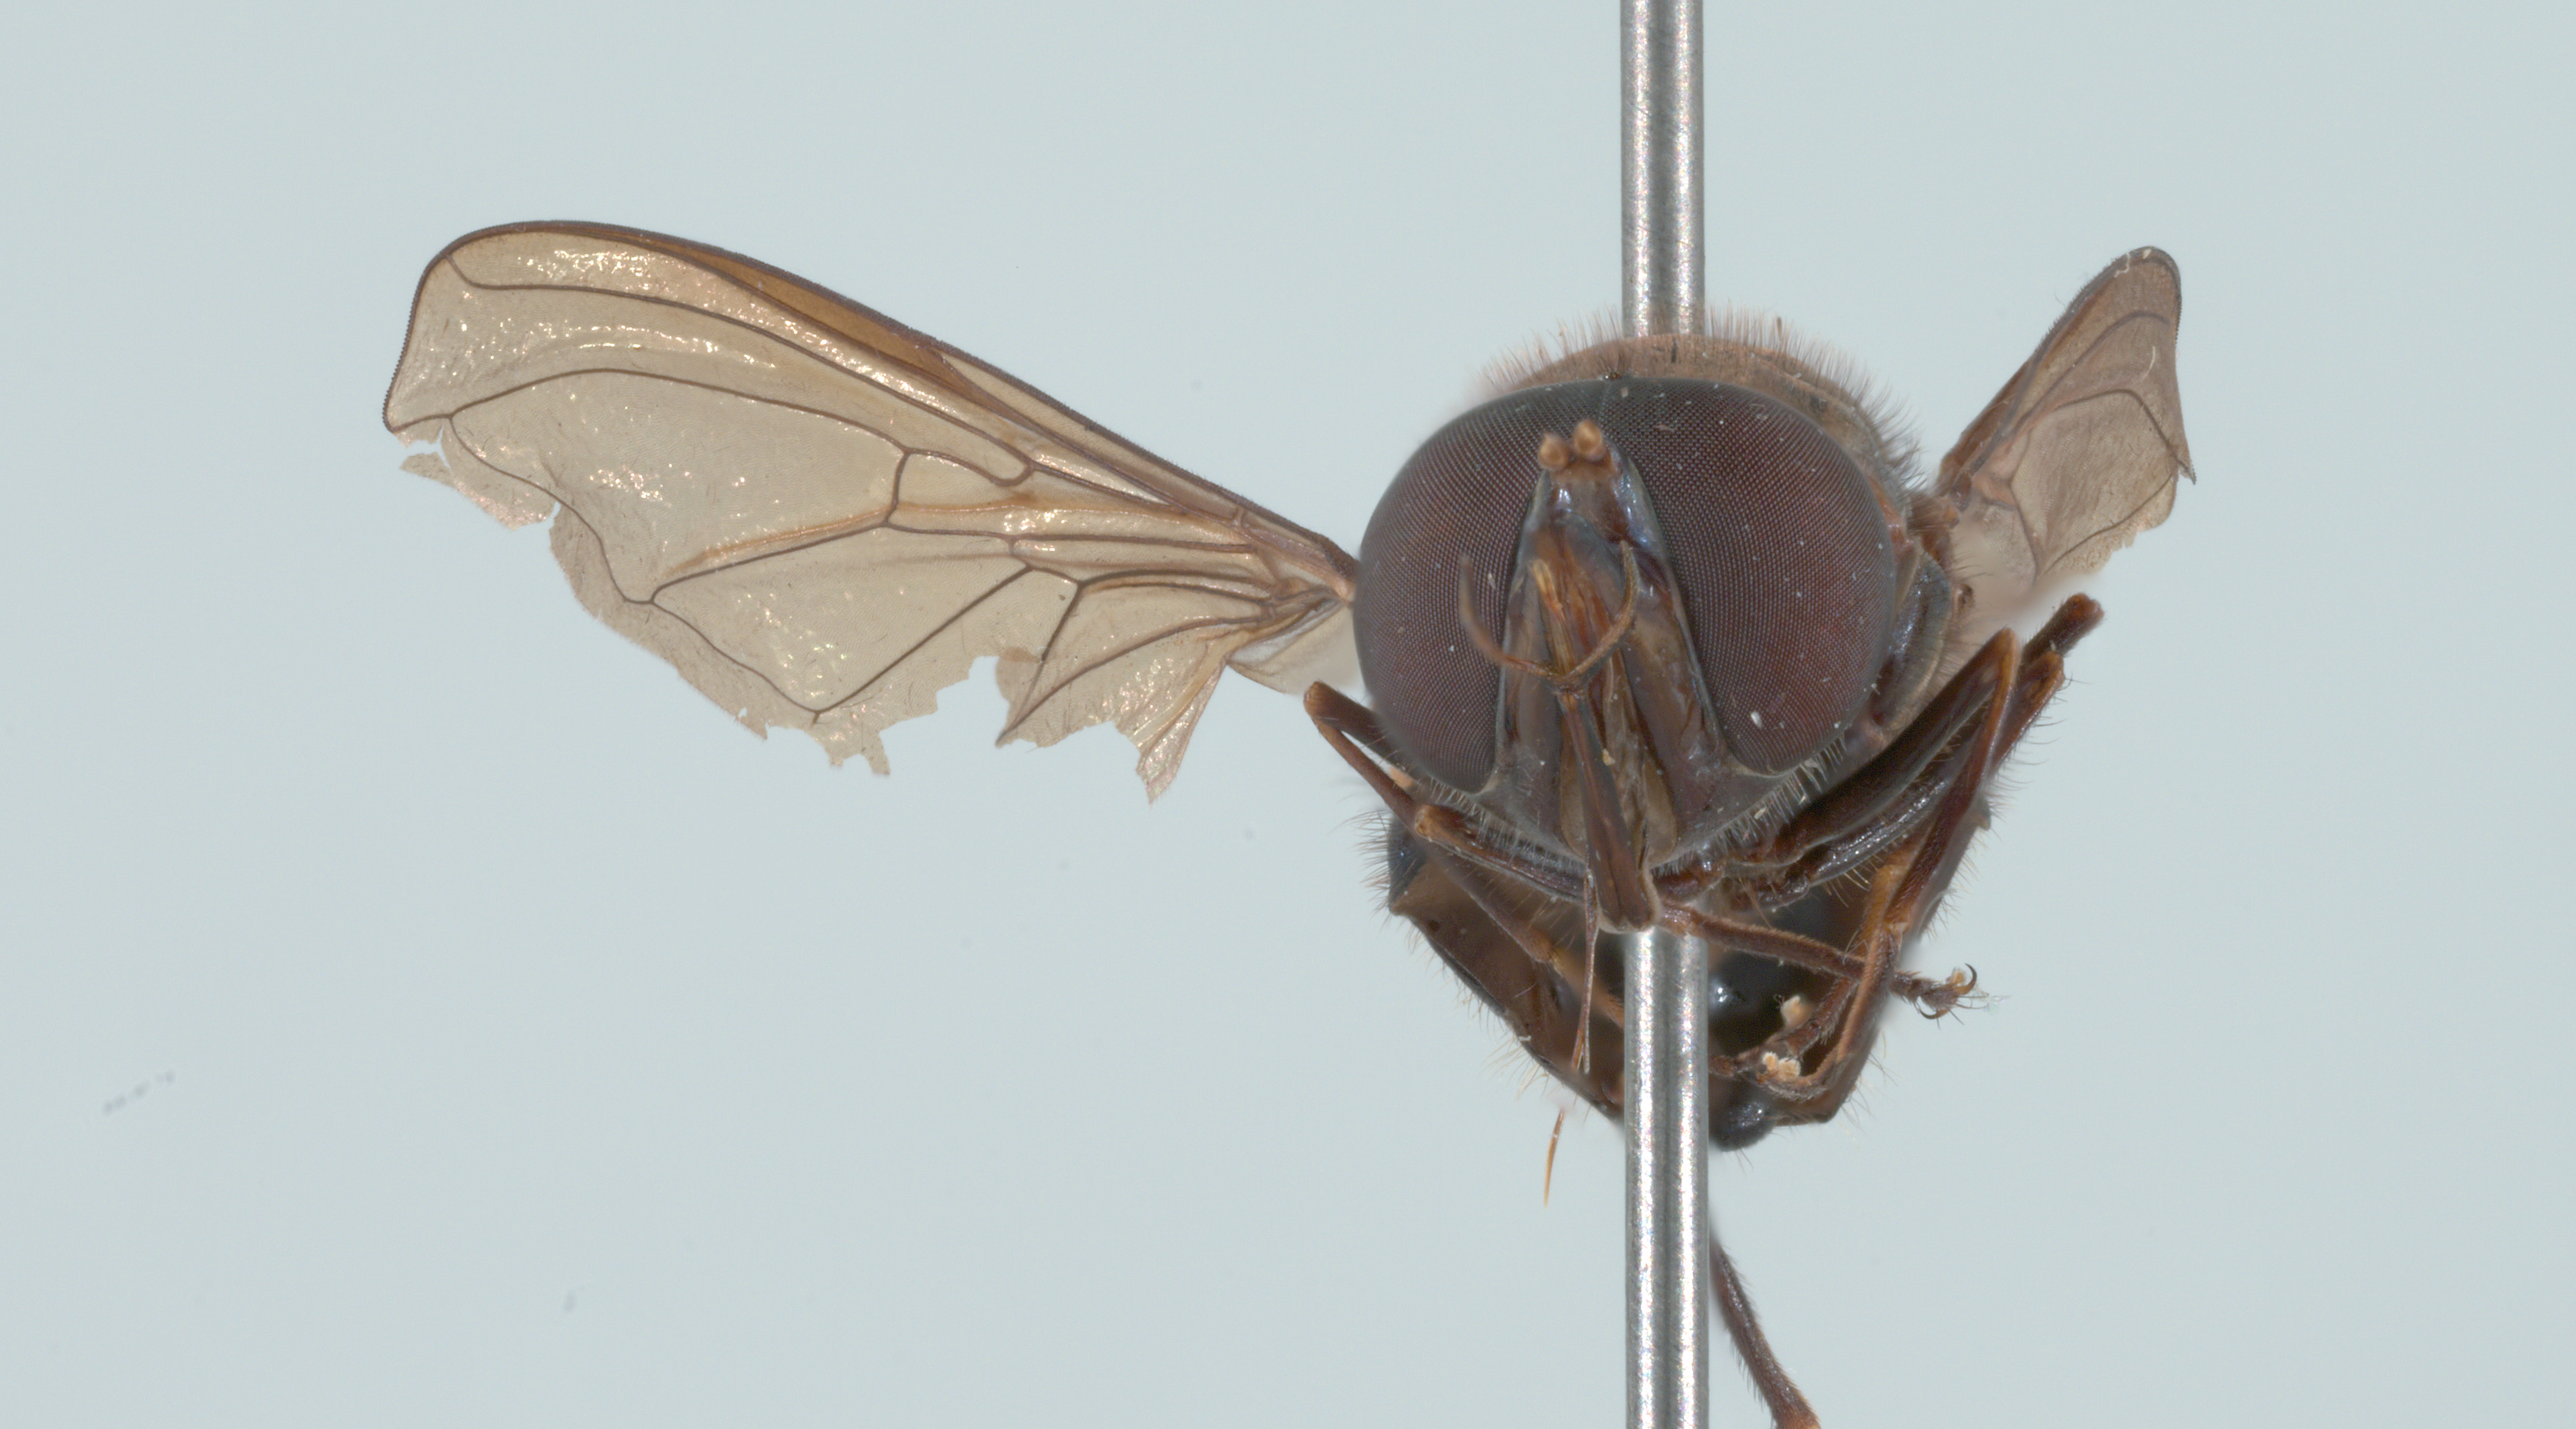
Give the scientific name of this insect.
Rhingia cyanoprora
